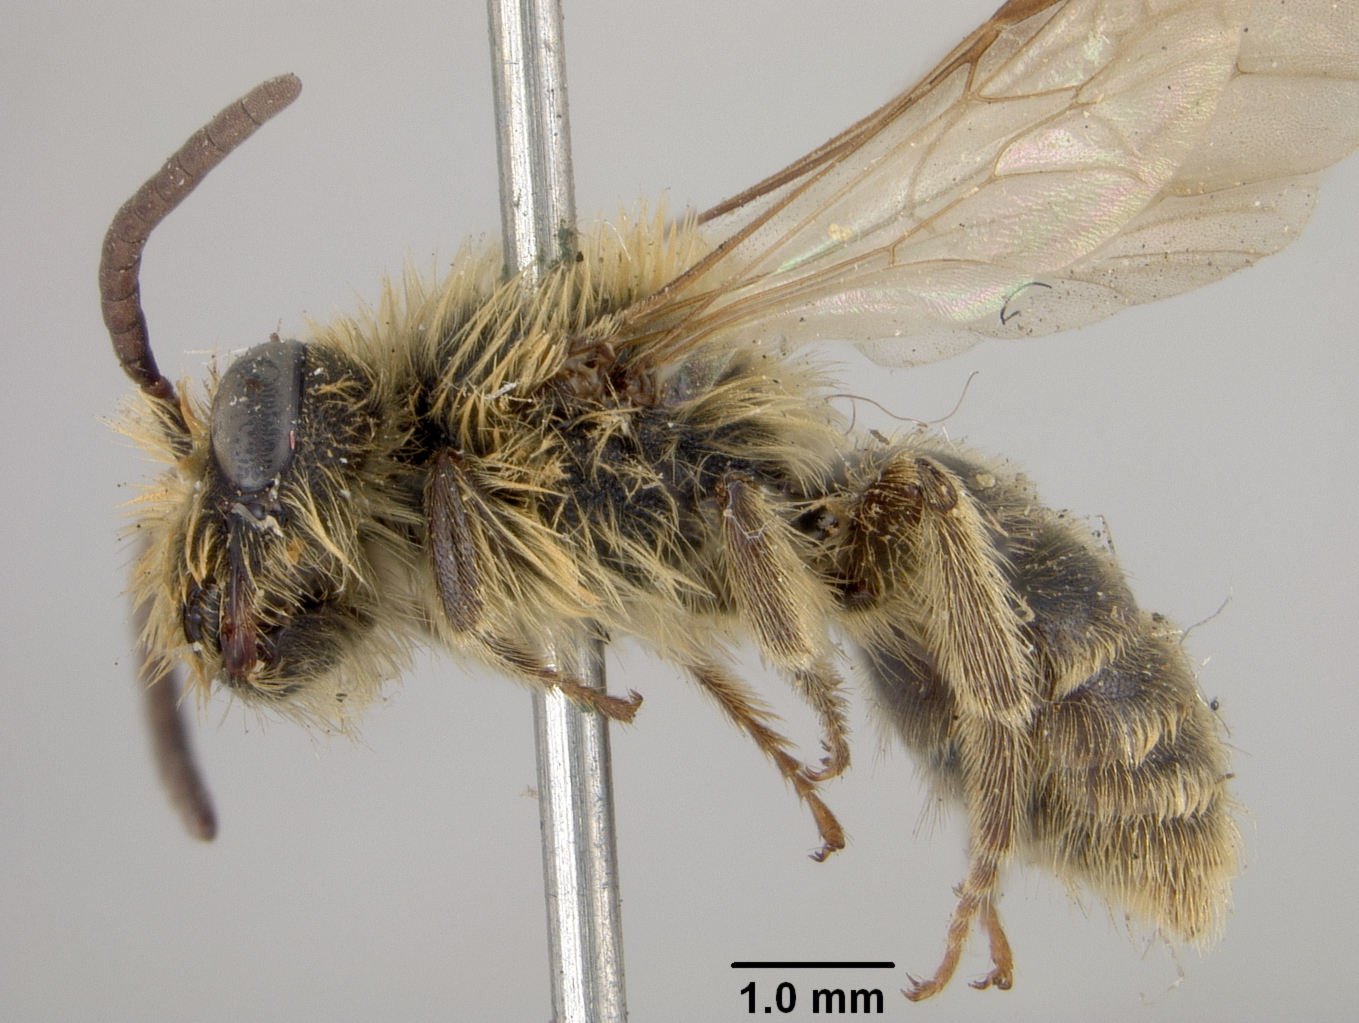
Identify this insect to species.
Andrena tacitula
